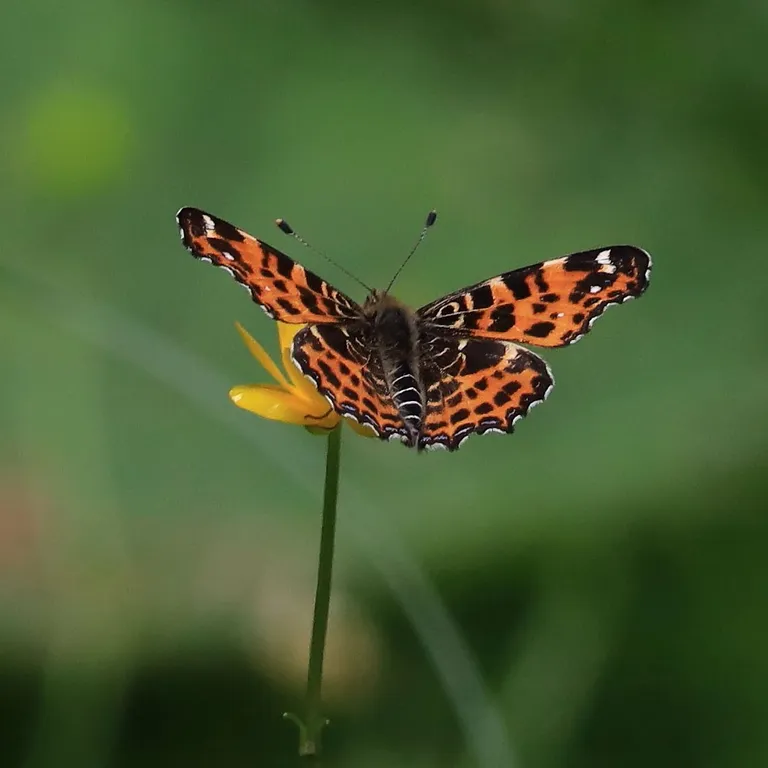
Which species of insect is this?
Araschnia levana
